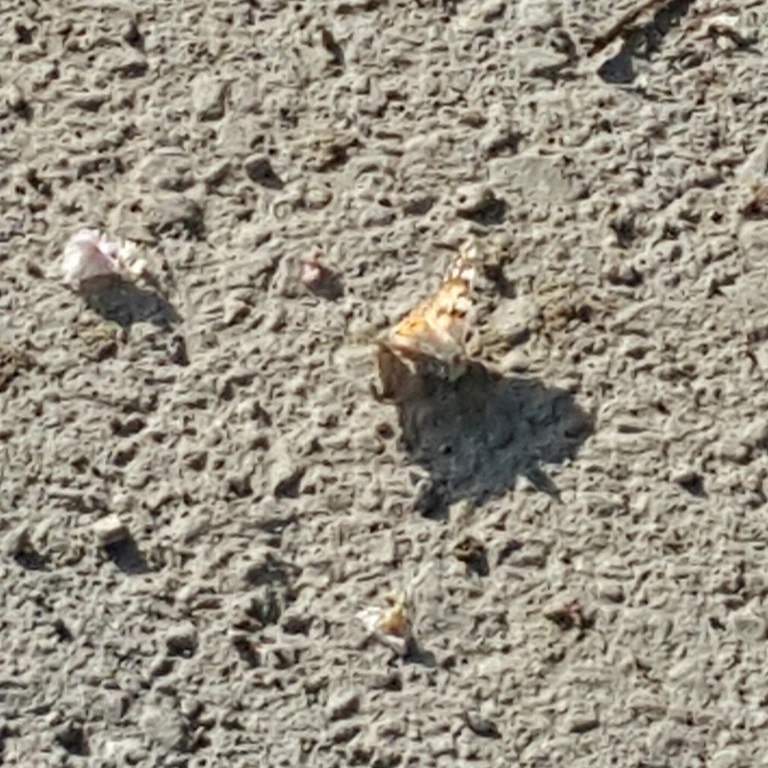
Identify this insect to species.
Vanessa cardui
